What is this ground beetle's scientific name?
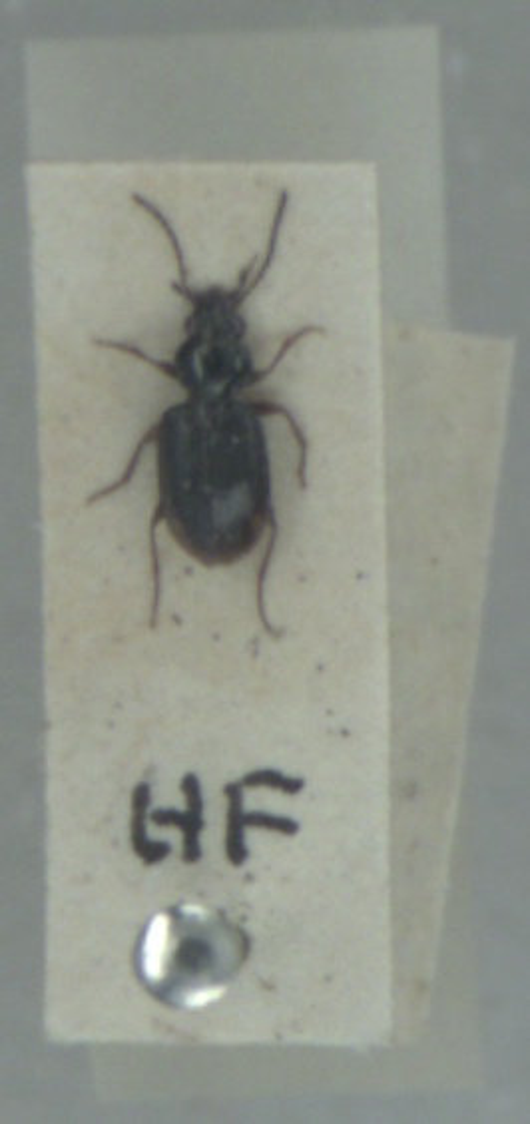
Bembidion lunulatum
